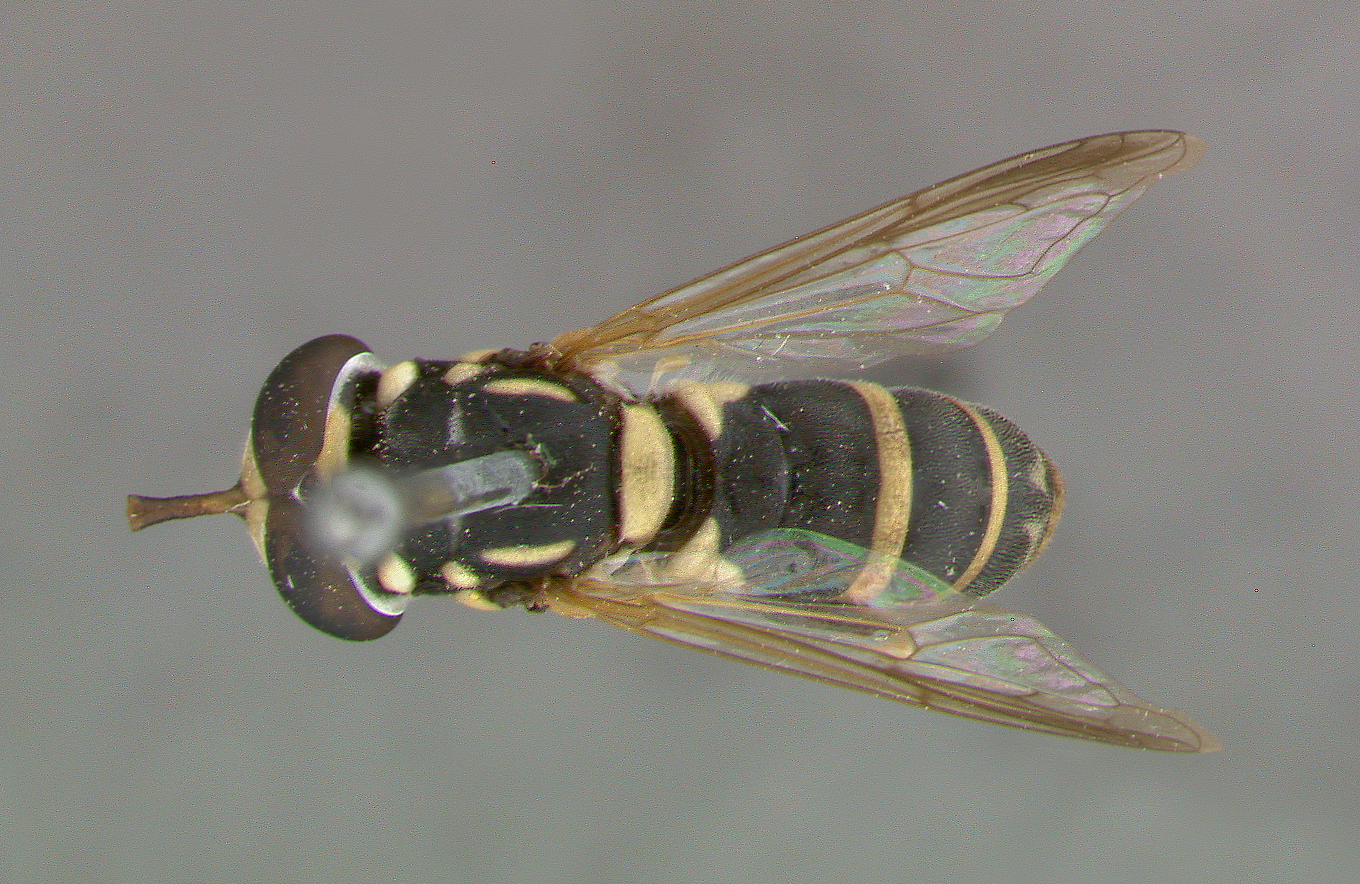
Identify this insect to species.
Sphiximorpha ancoralis
